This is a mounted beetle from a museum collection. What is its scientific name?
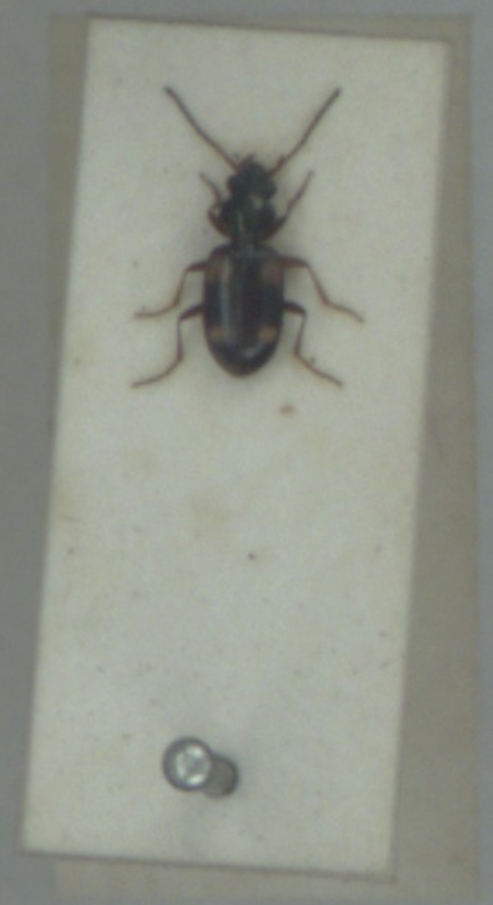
Bembidion quadrimaculatum
